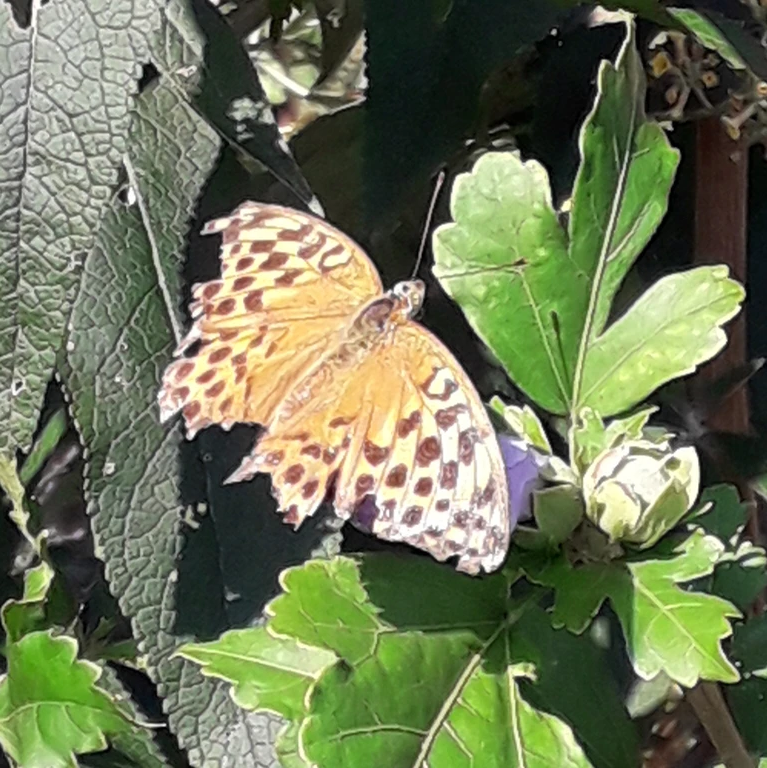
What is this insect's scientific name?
Argynnis paphia
